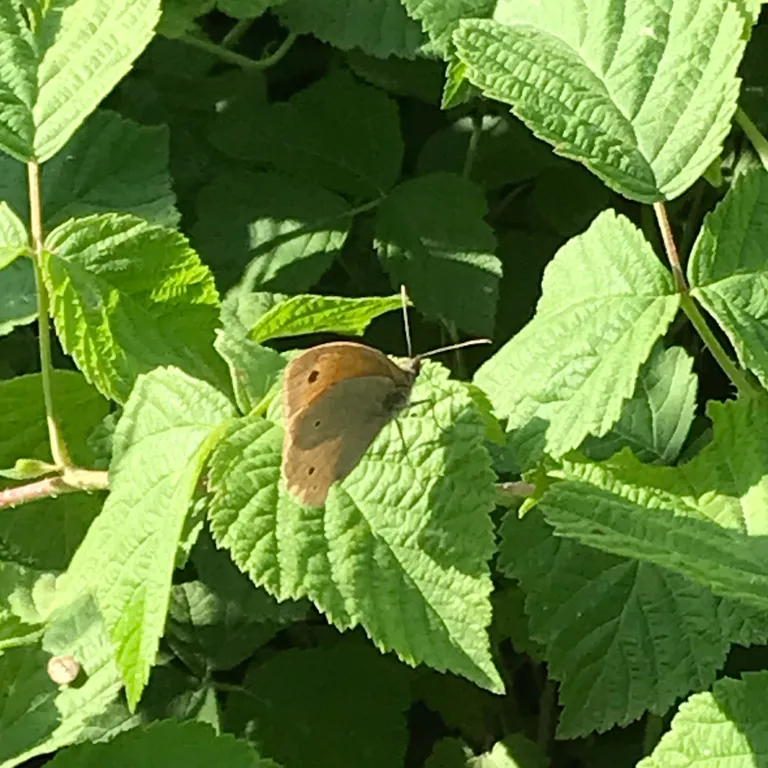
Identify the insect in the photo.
Maniola jurtina
